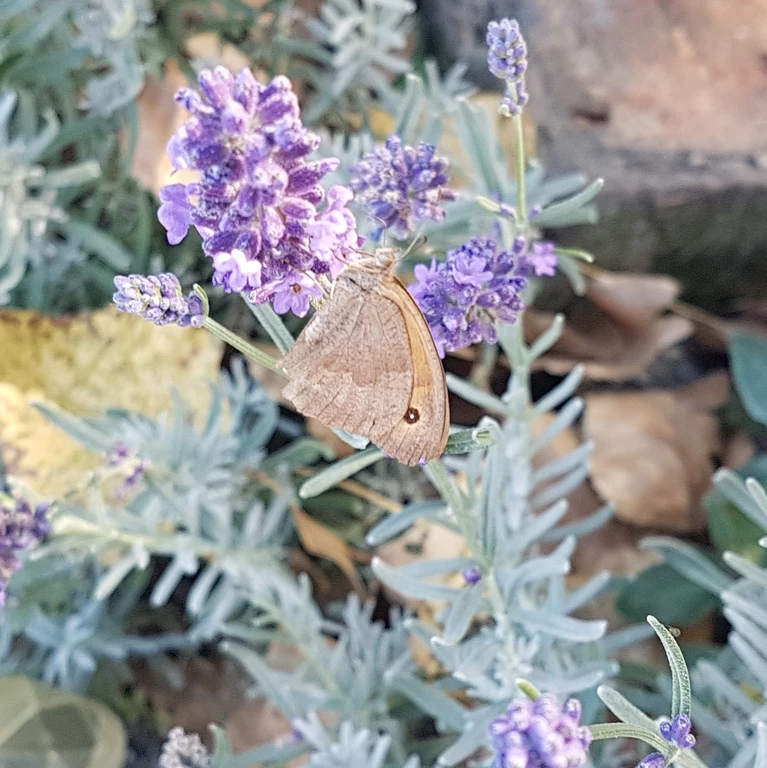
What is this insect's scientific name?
Maniola jurtina
